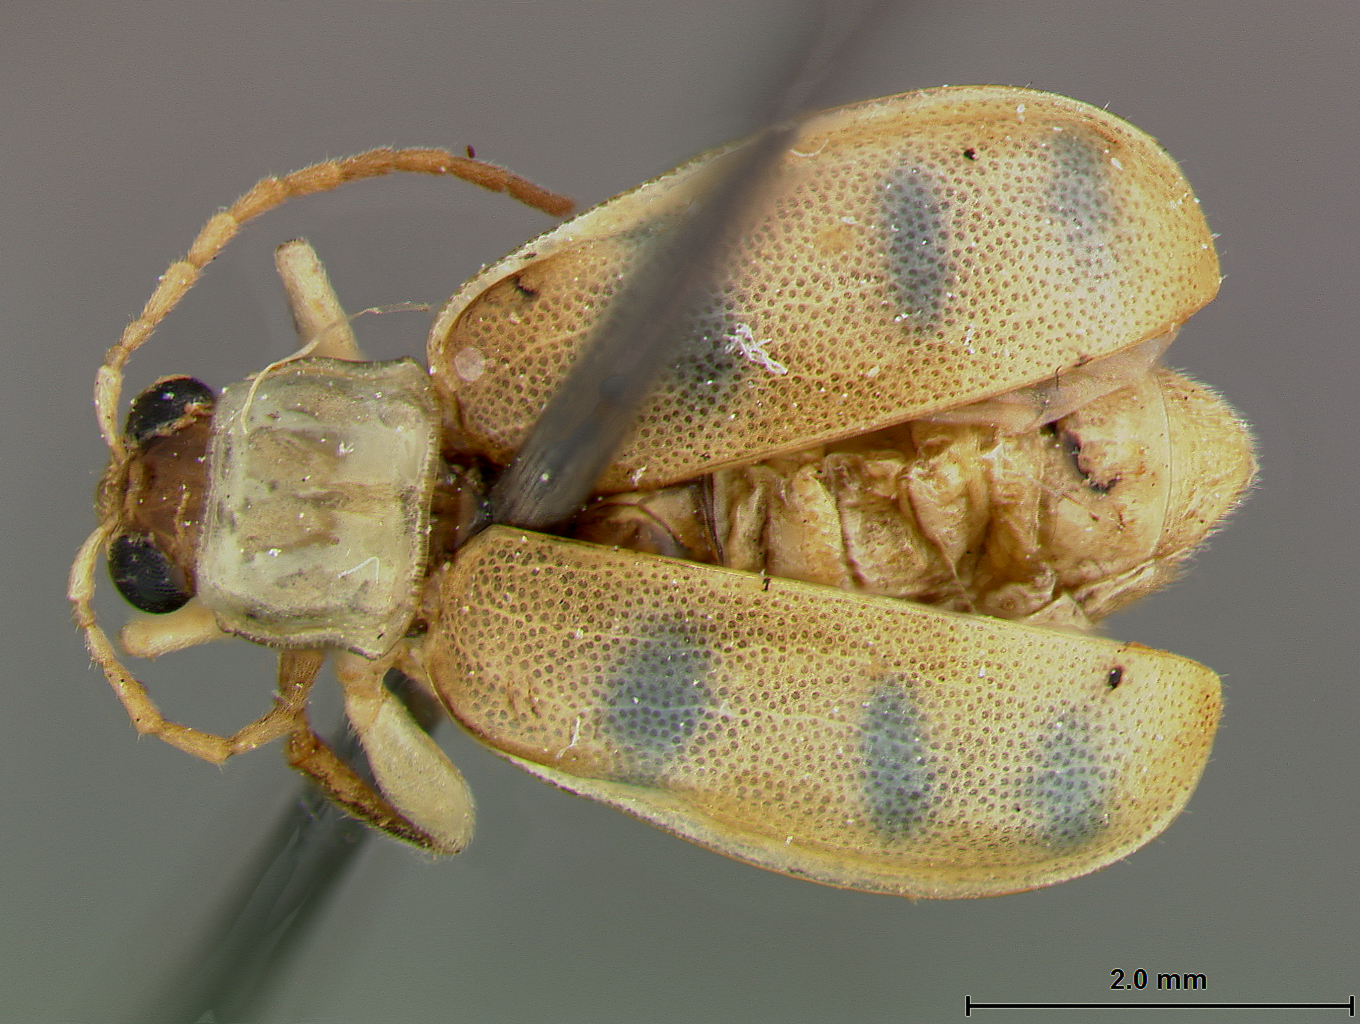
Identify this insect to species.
Diabrotica luciana
